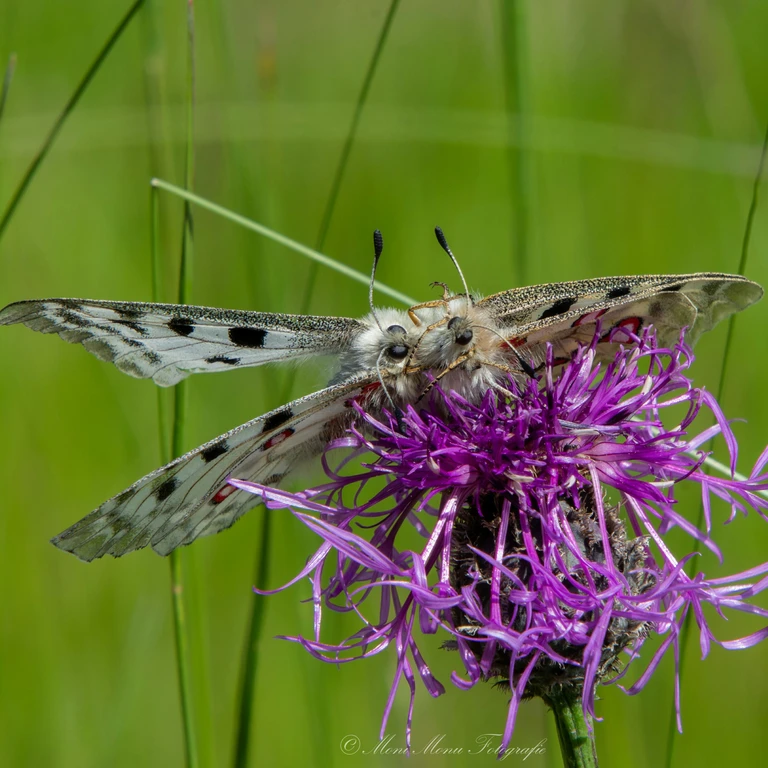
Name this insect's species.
Parnassius apollo
